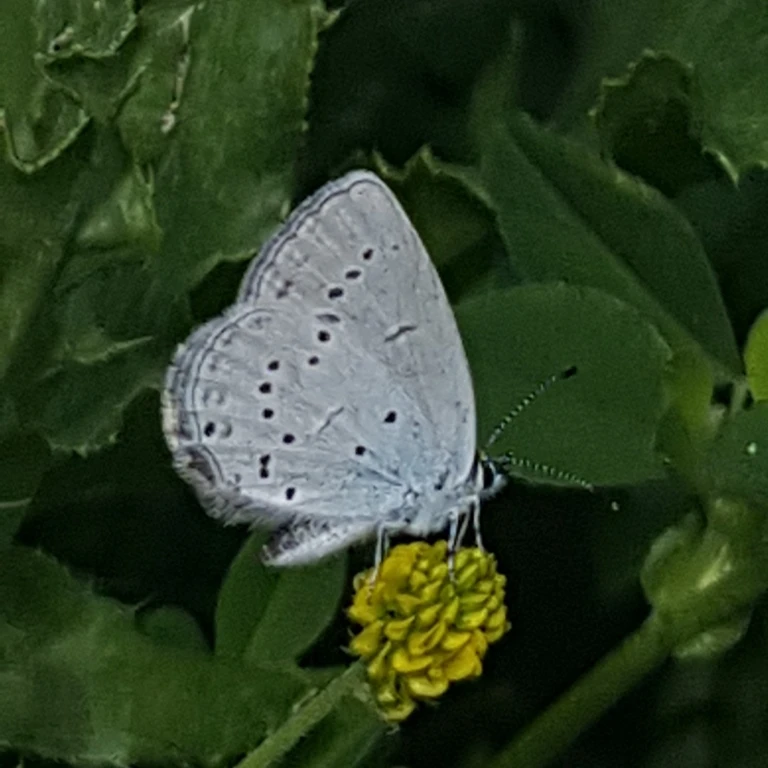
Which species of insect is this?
Cupido decolorata (also Elkalyce decolorata)
